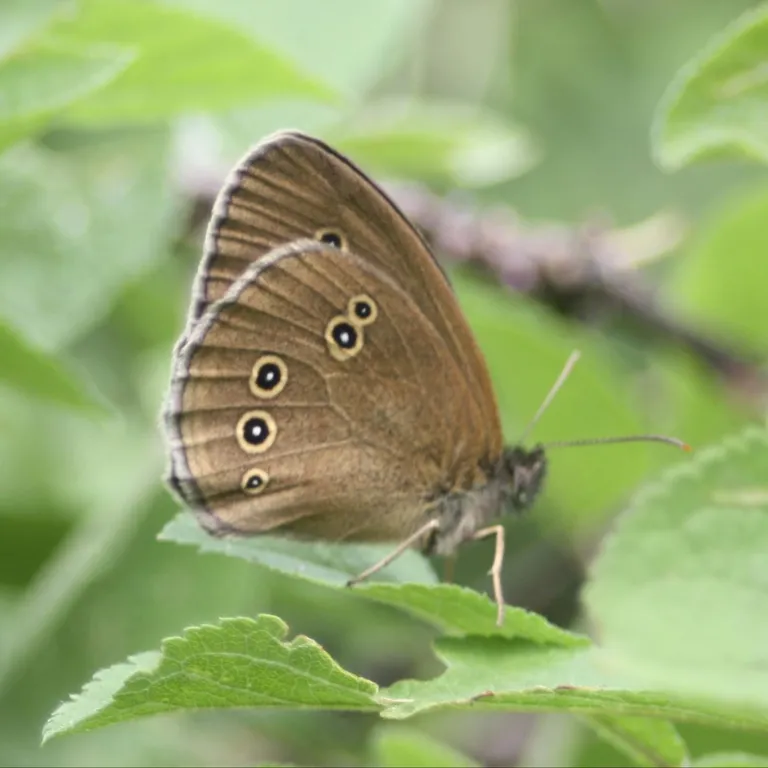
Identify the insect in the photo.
Aphantopus hyperantus
